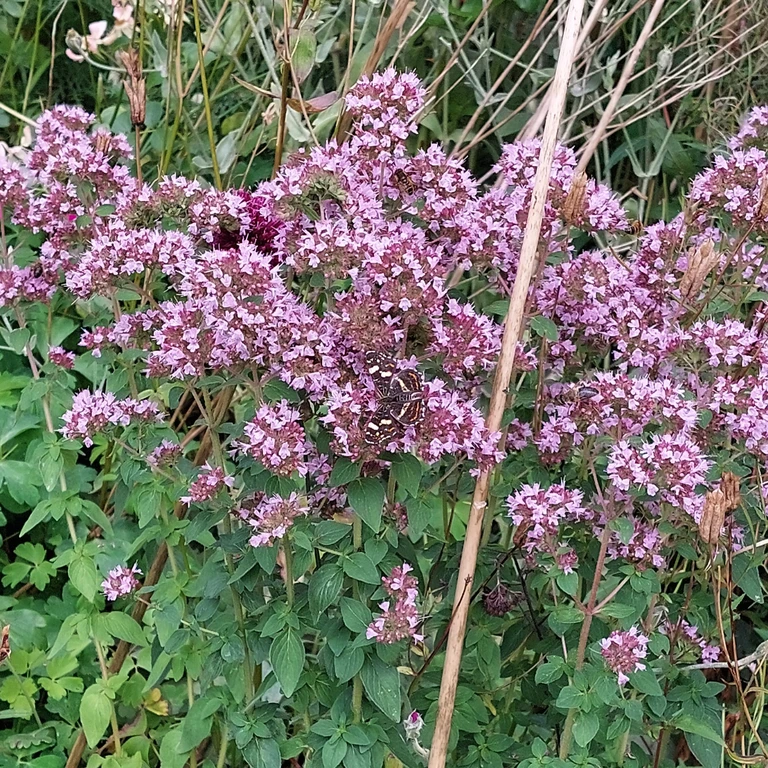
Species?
Araschnia levana
